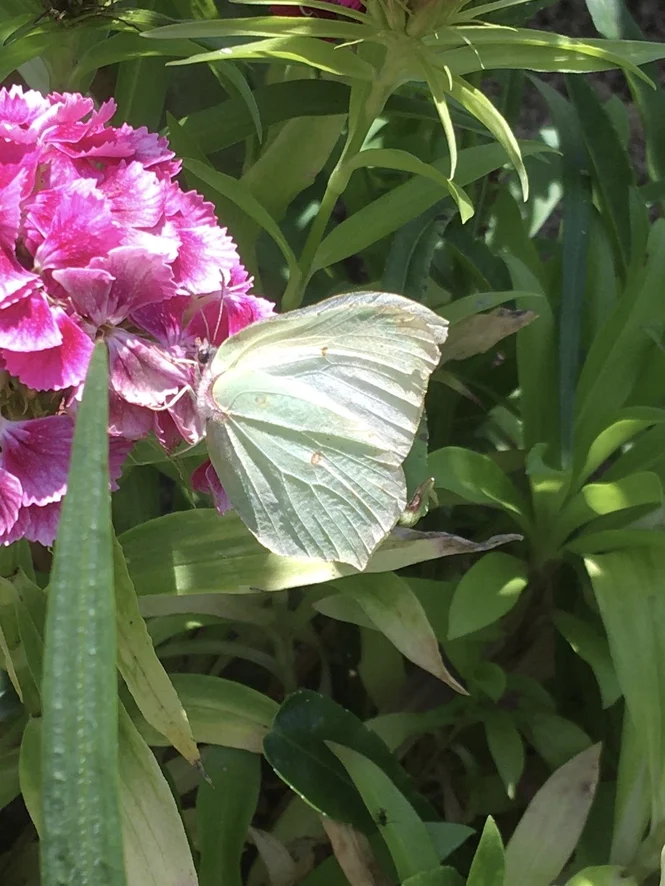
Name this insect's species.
Gonepteryx rhamni
